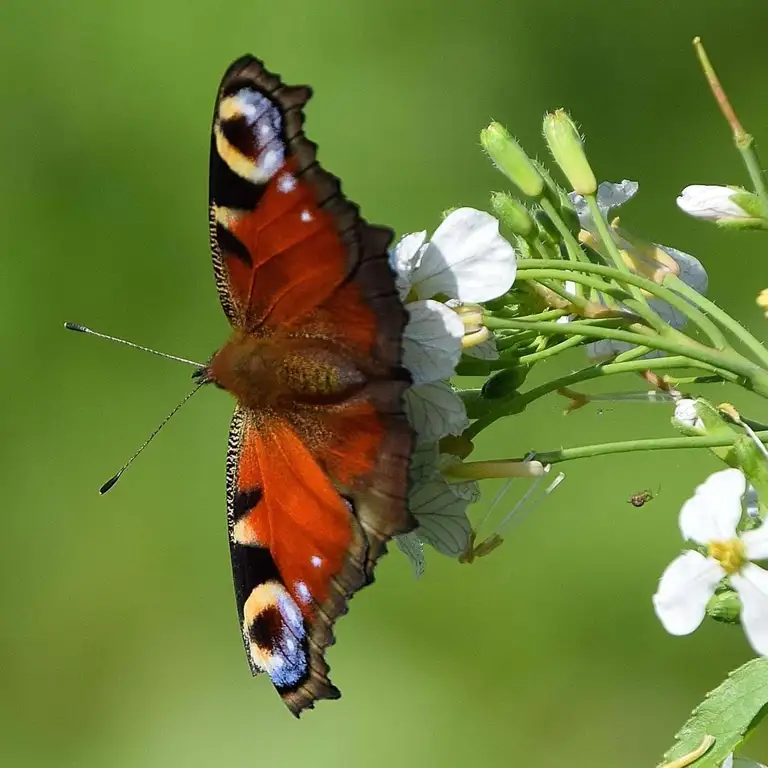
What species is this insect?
Aglais io
